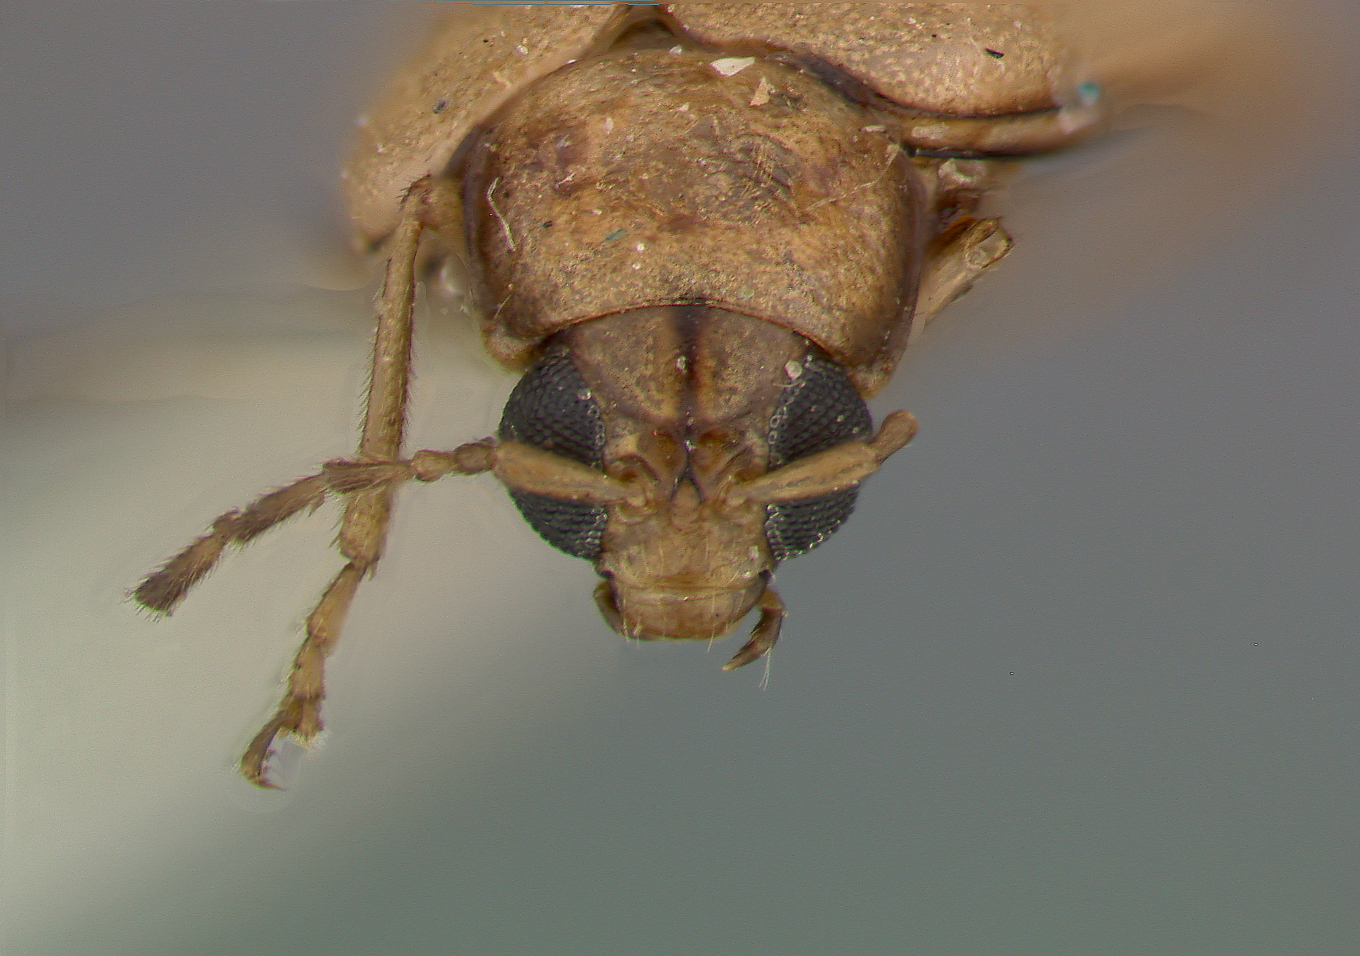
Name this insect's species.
Luperodes punctatissimus
